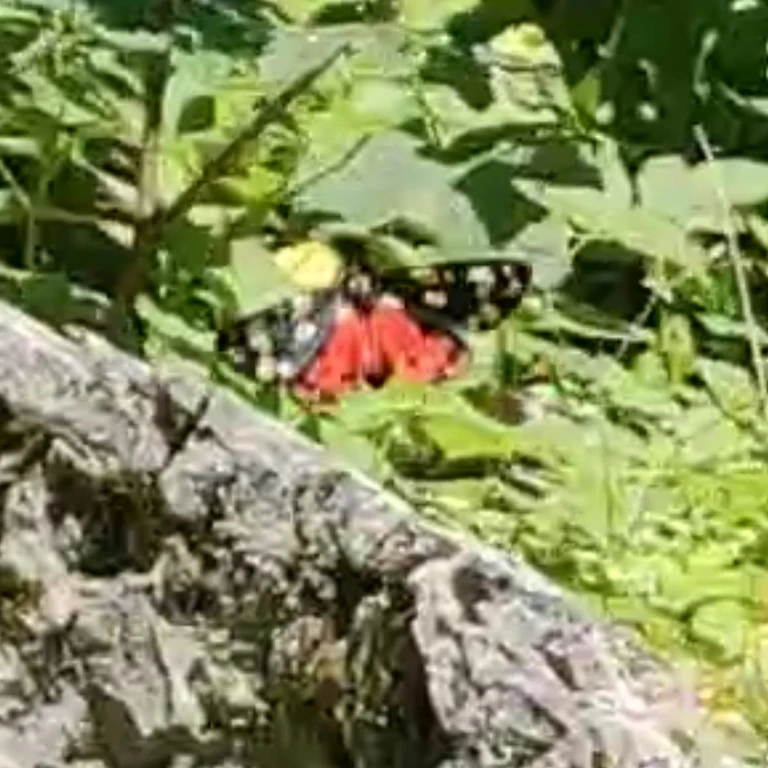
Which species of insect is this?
Callimorpha dominula
